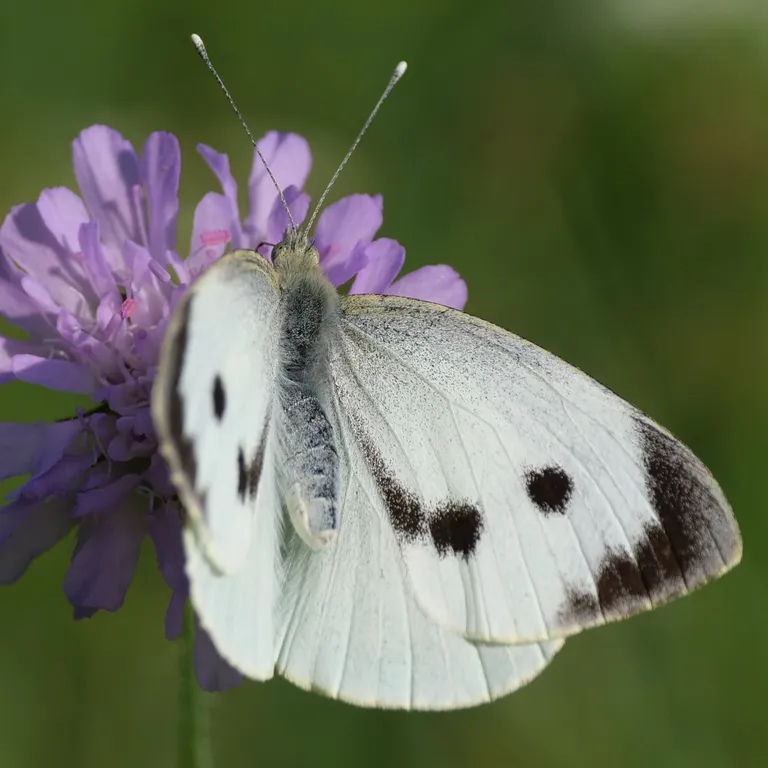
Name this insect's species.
Pieris brassicae
